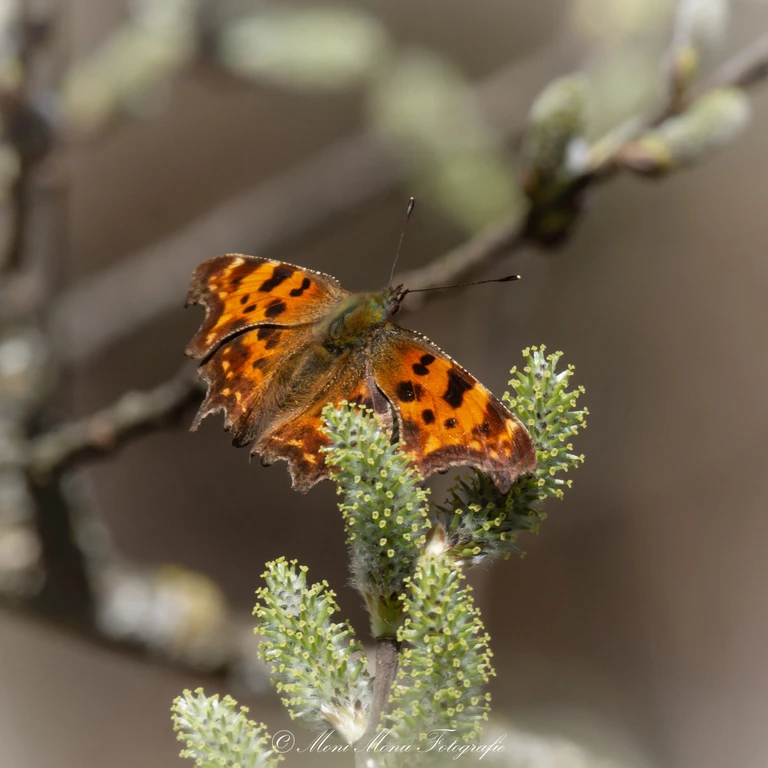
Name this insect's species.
Polygonia c-album
